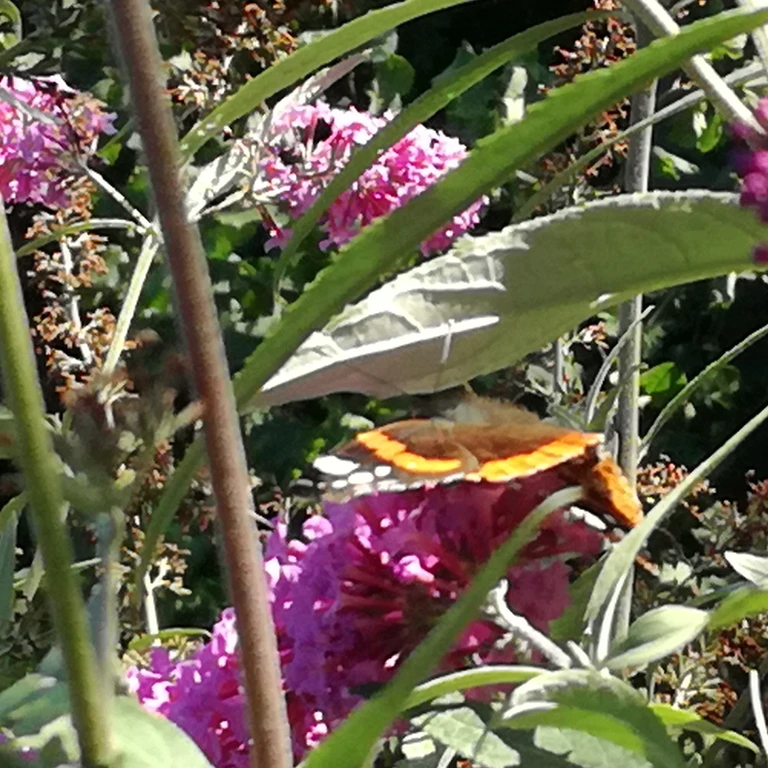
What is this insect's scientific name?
Vanessa atalanta
